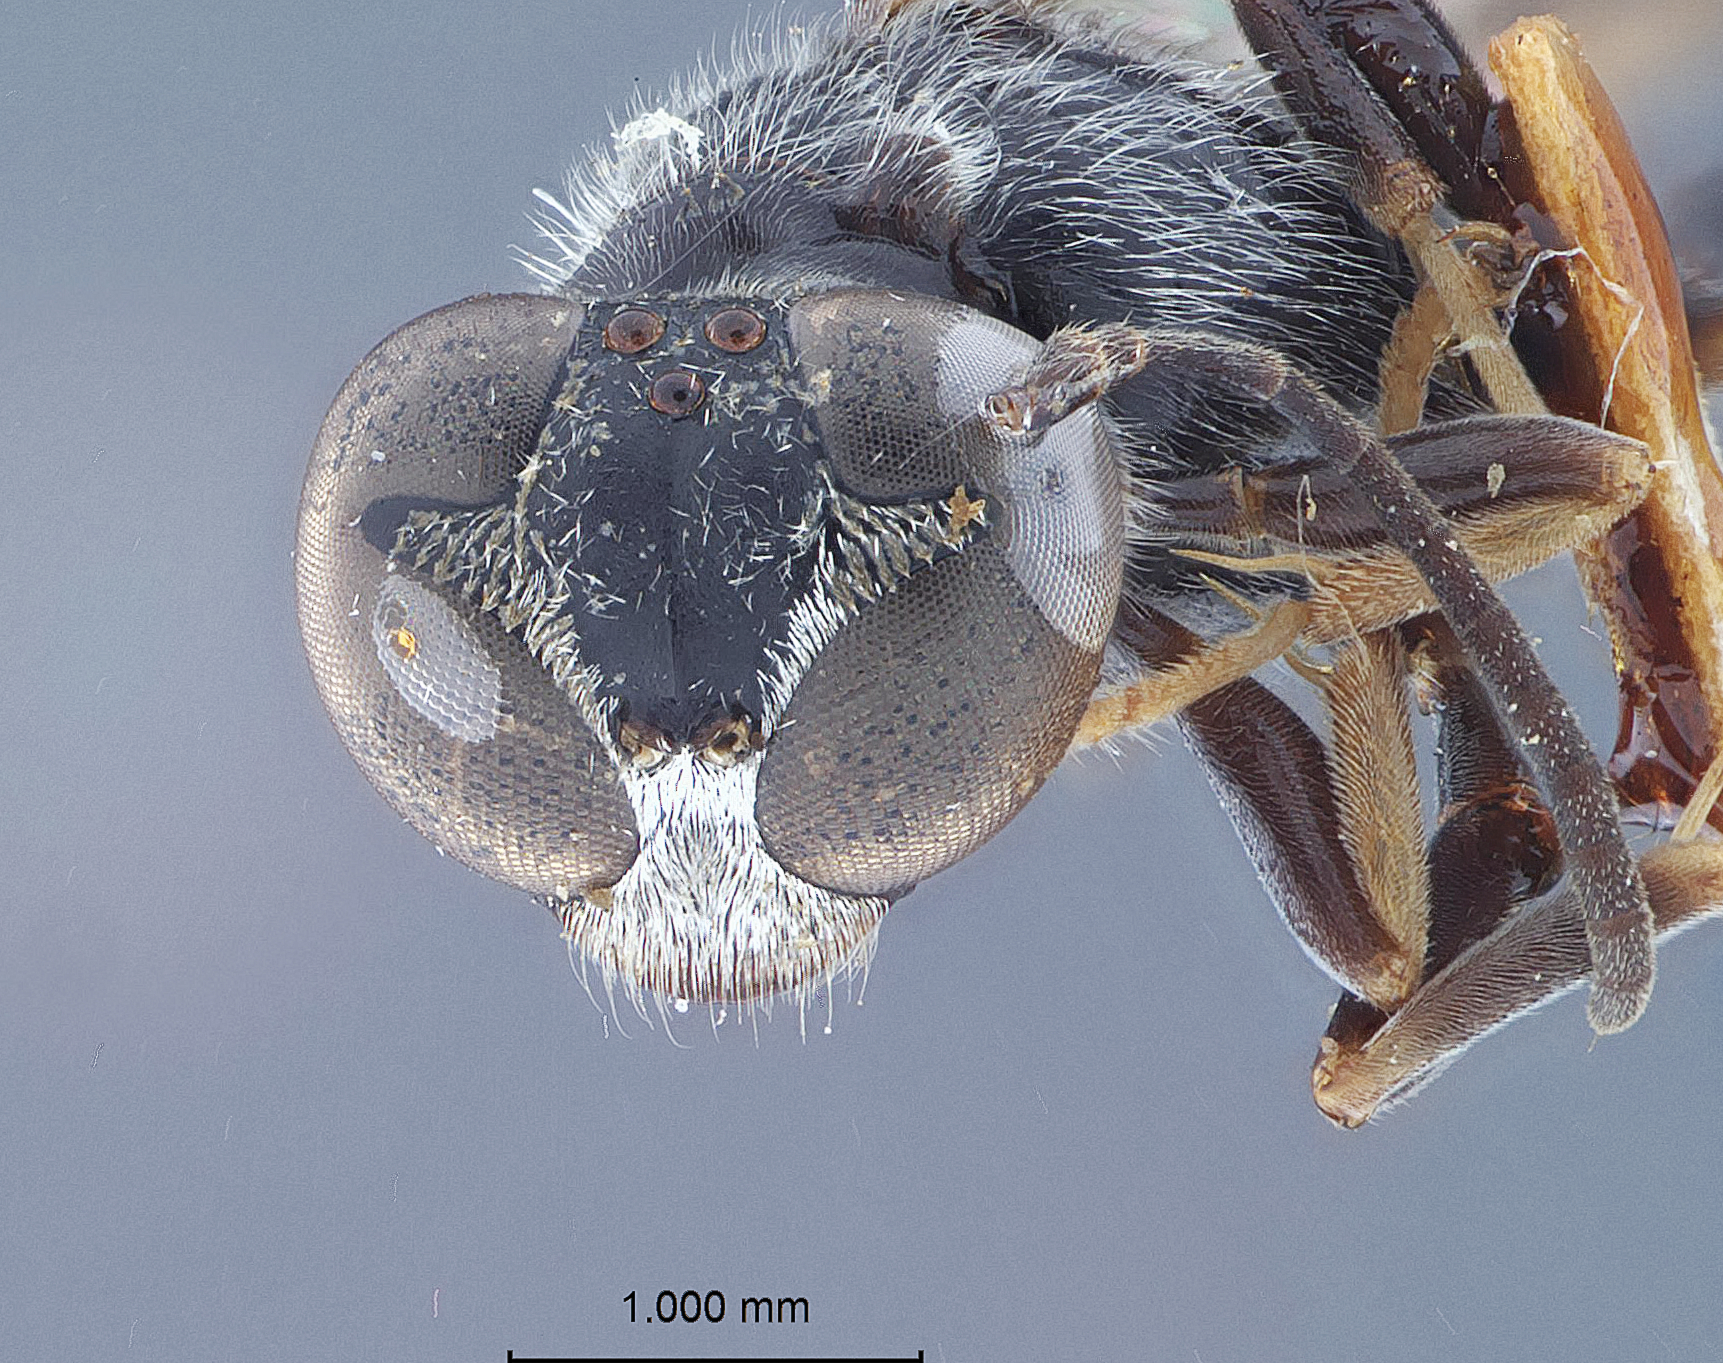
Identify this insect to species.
Trypoxylon outang
